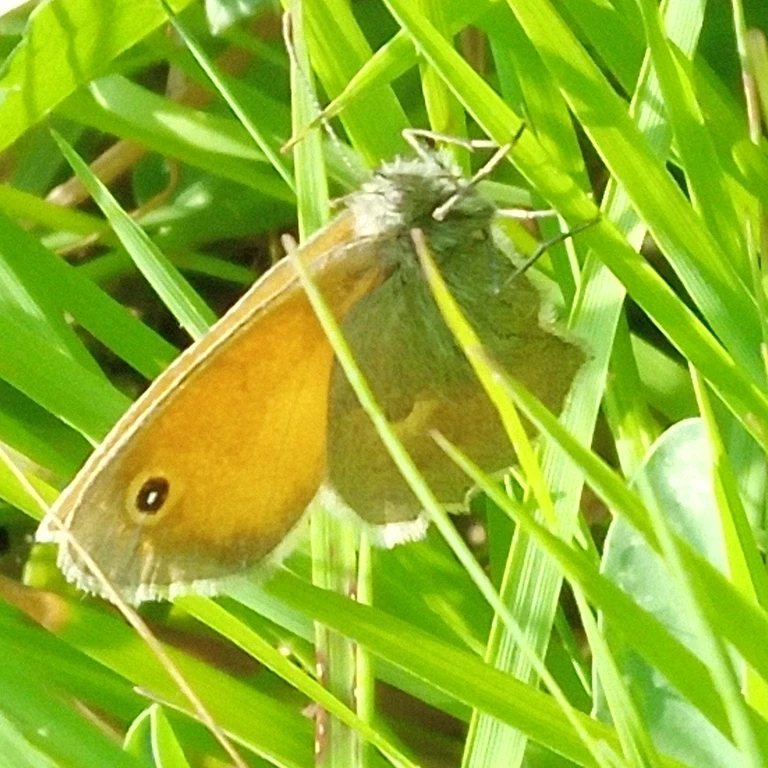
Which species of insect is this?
Coenonympha pamphilus
